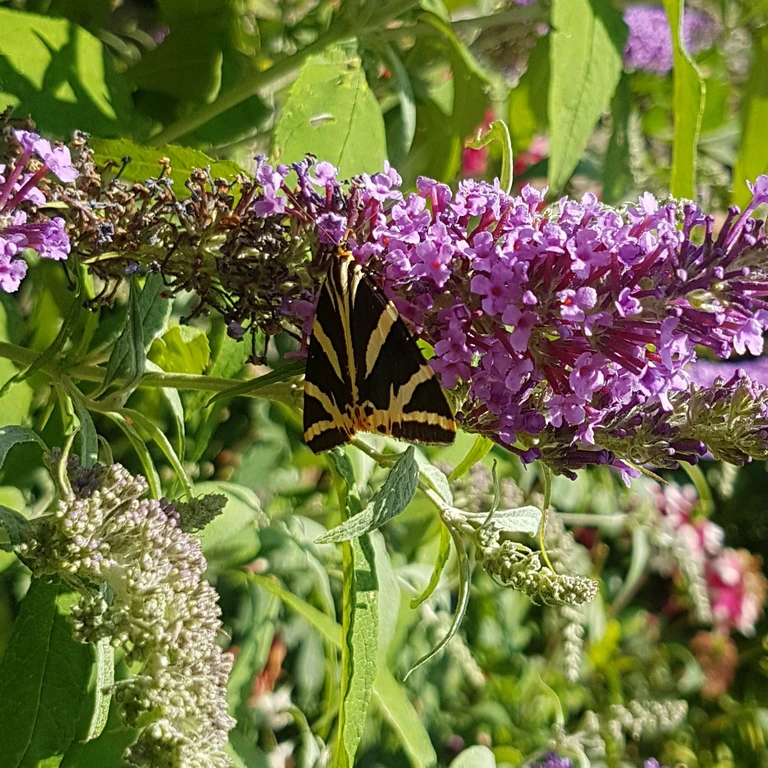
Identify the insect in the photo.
Euplagia quadripunctaria
